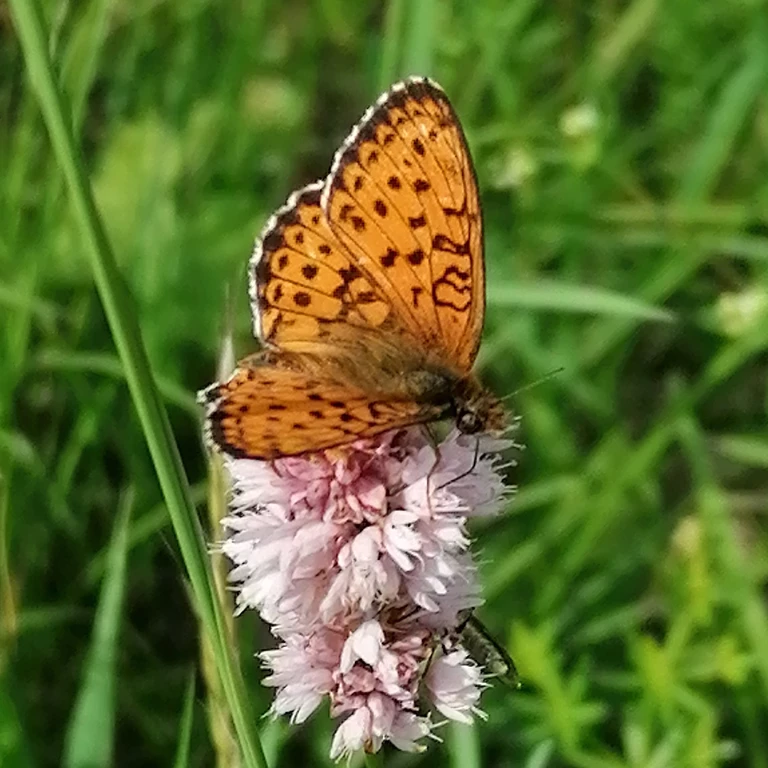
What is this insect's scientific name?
Brenthis ino
